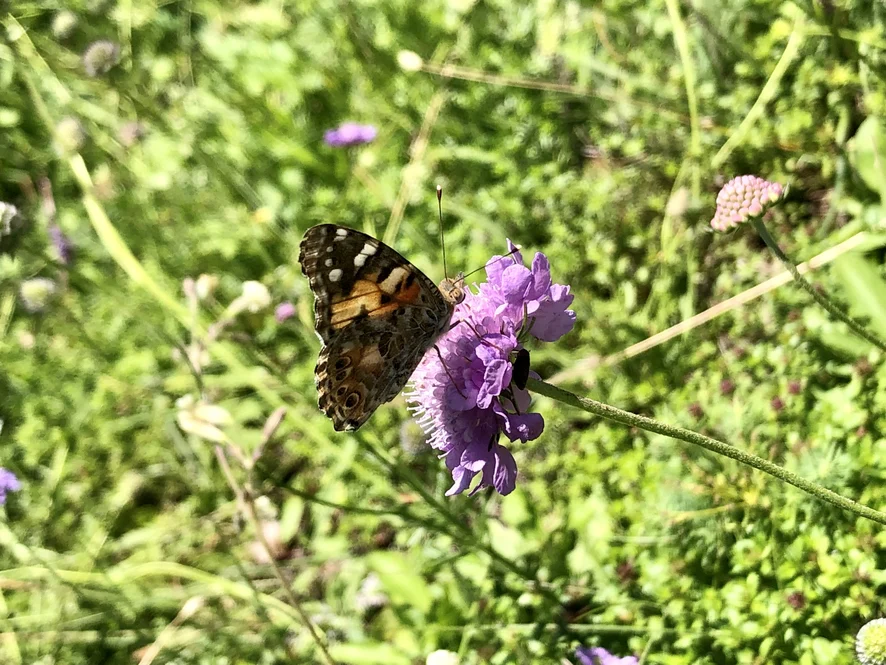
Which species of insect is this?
Vanessa cardui
